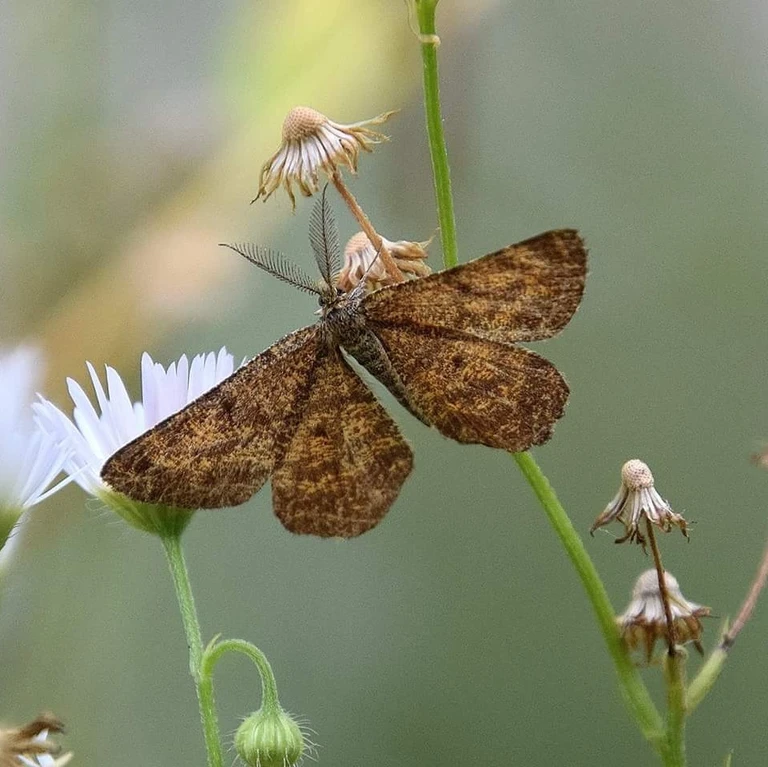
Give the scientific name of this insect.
Ematurga atomaria
